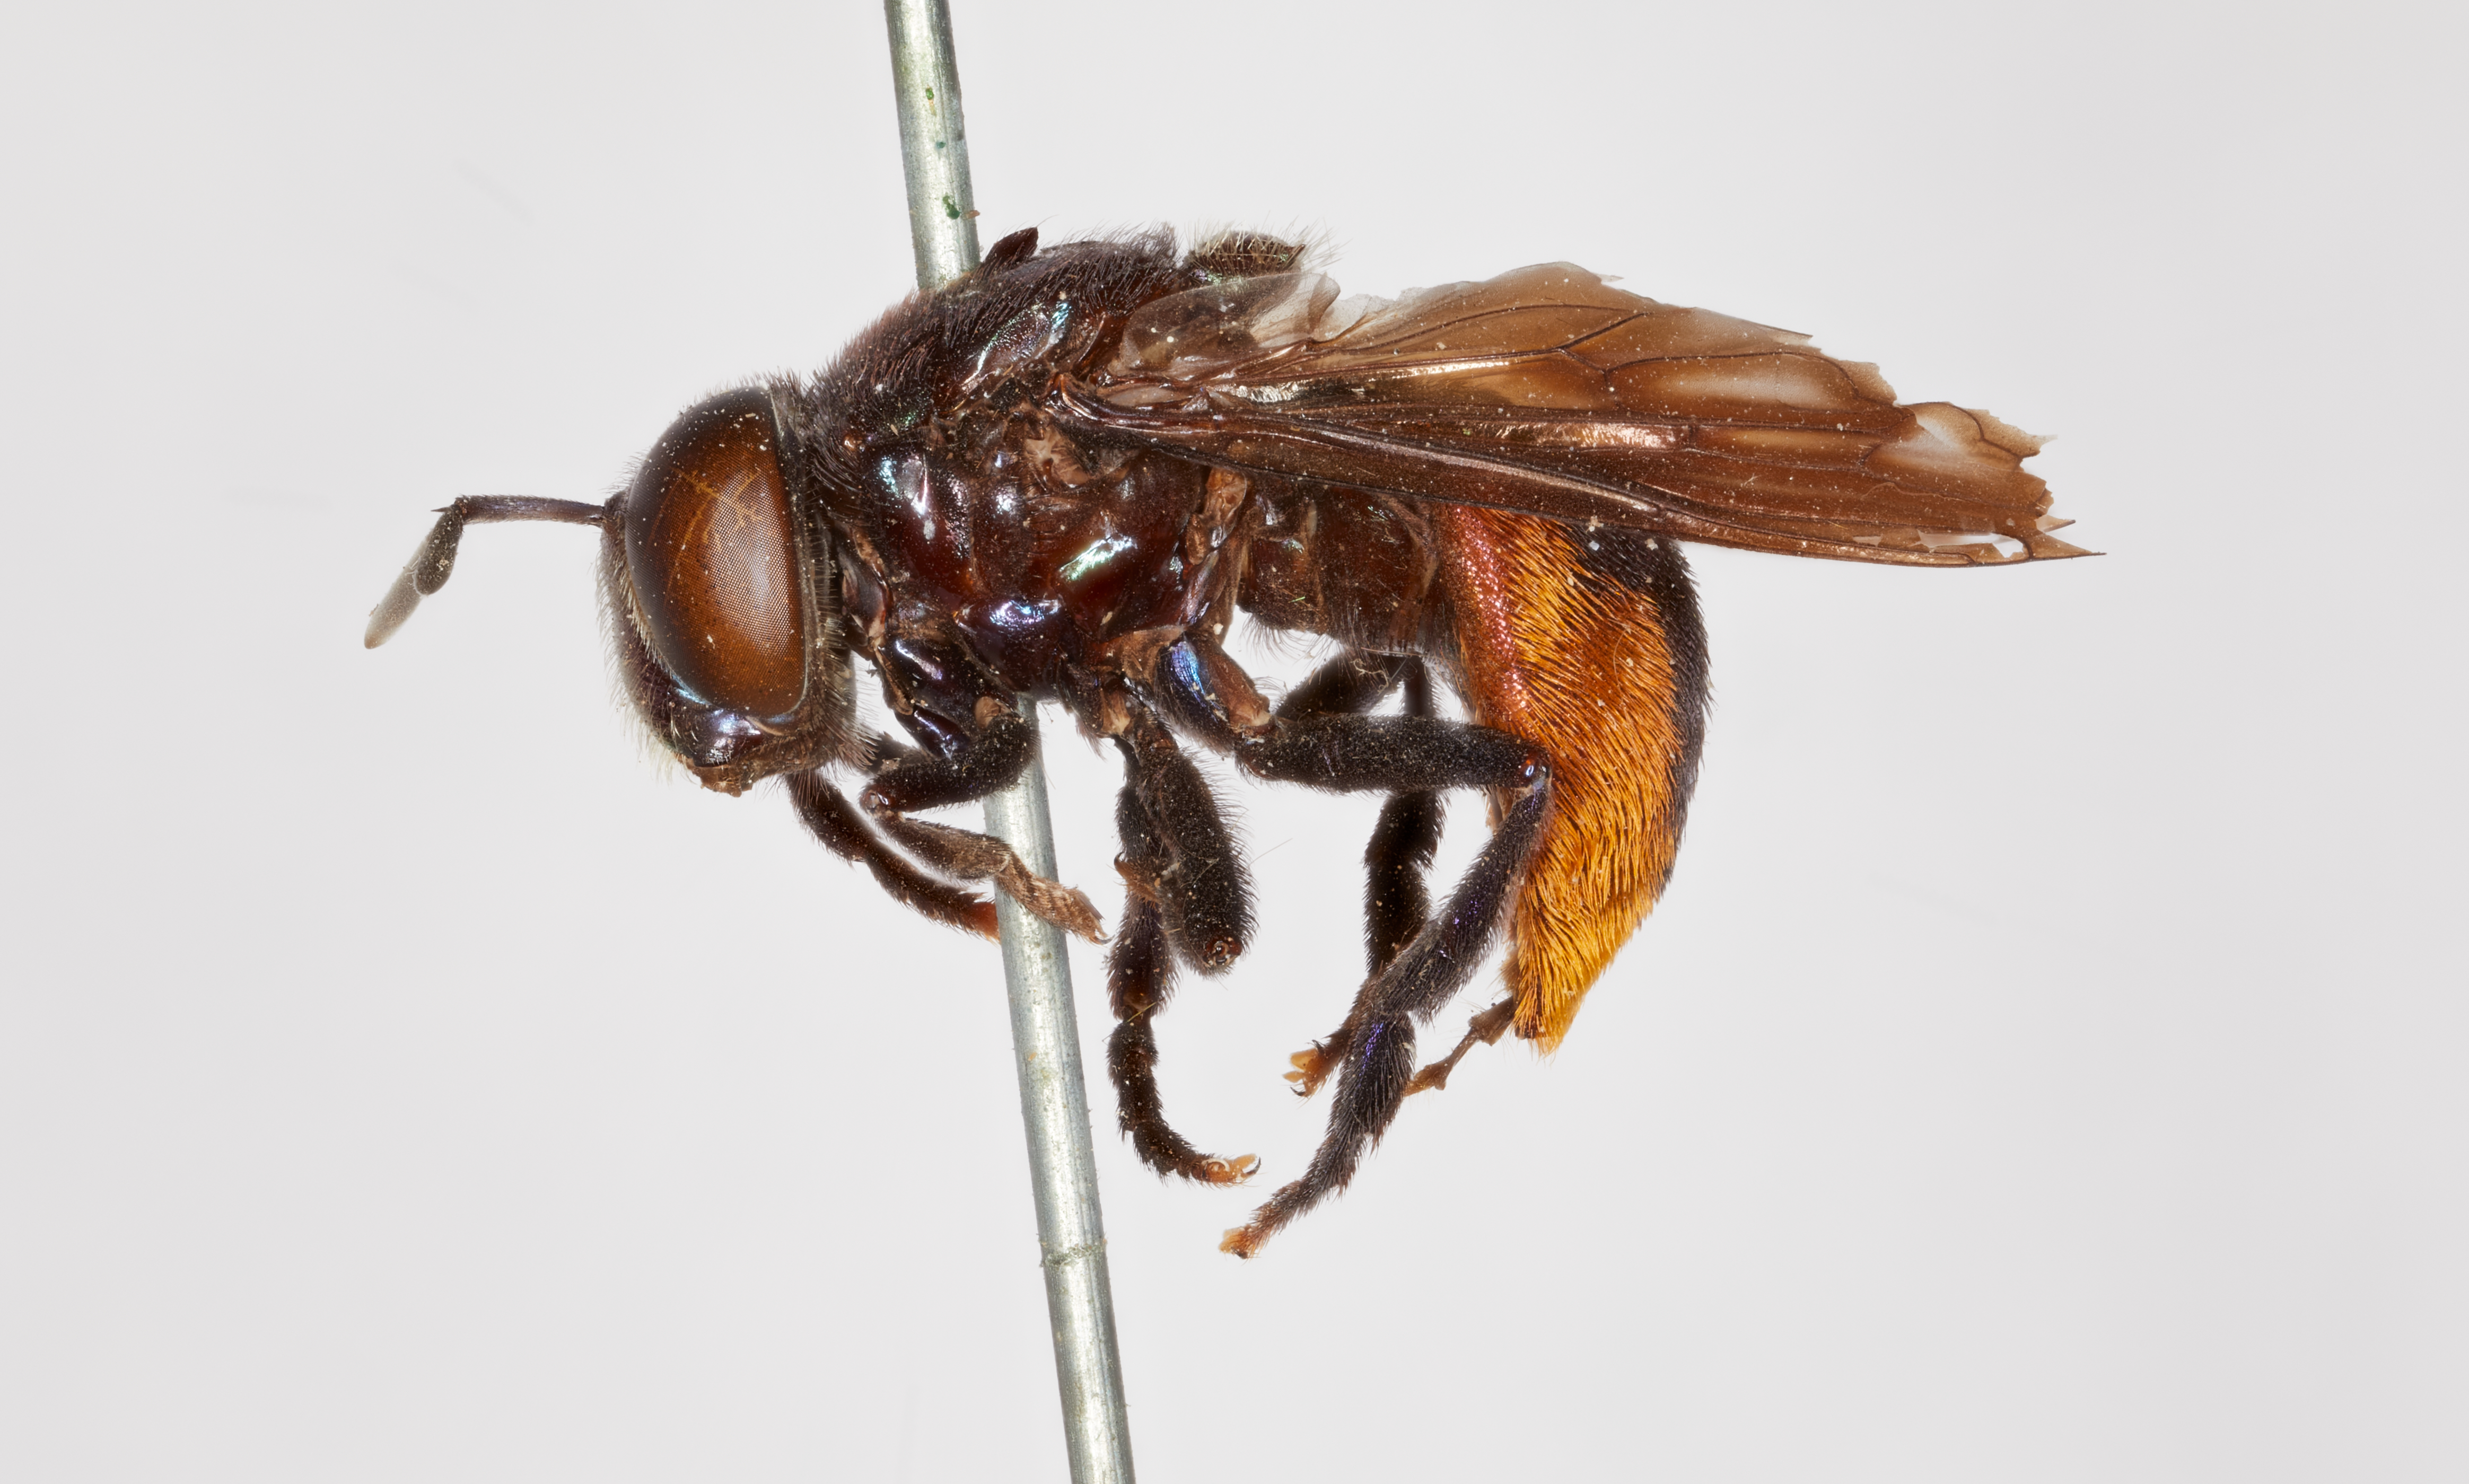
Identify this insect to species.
Microdon pulcher
